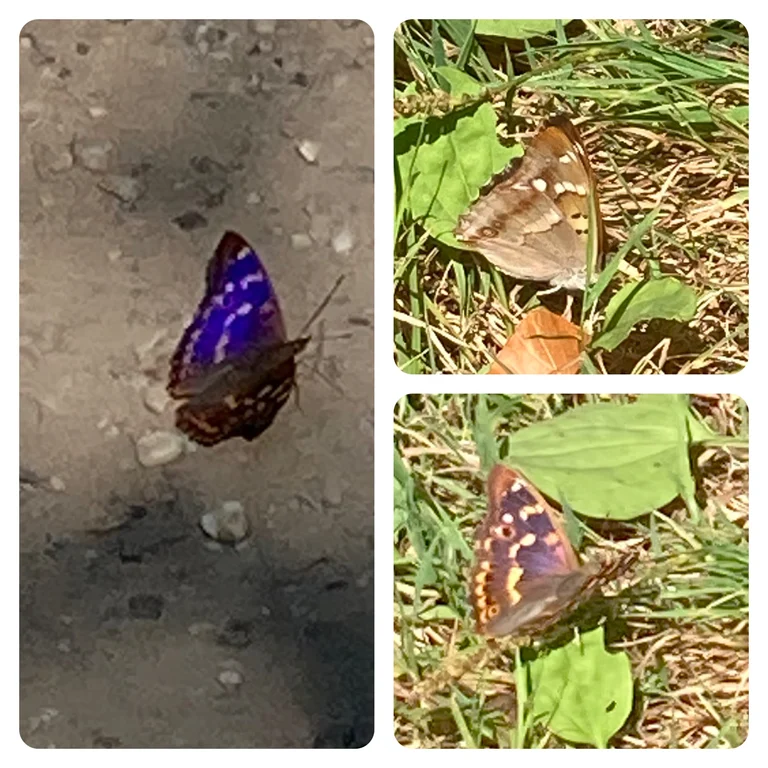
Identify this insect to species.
Apatura ilia
